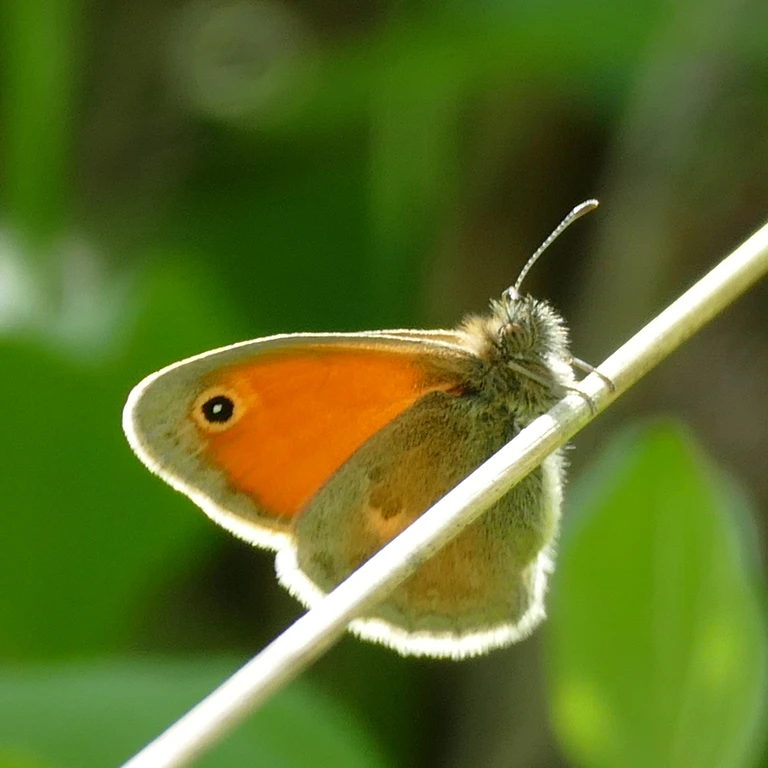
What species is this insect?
Coenonympha pamphilus
